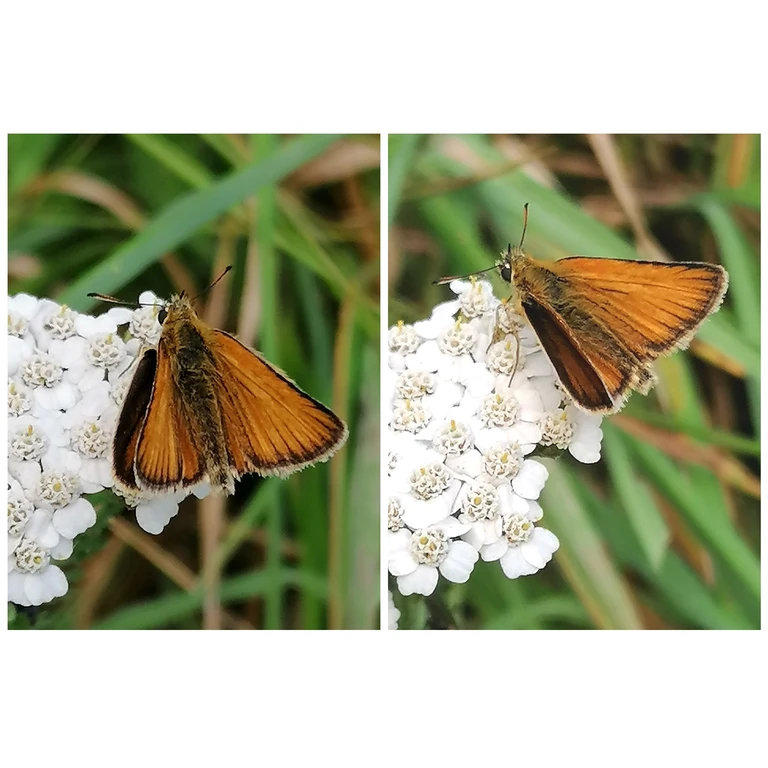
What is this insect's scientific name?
Thymelicus lineola
